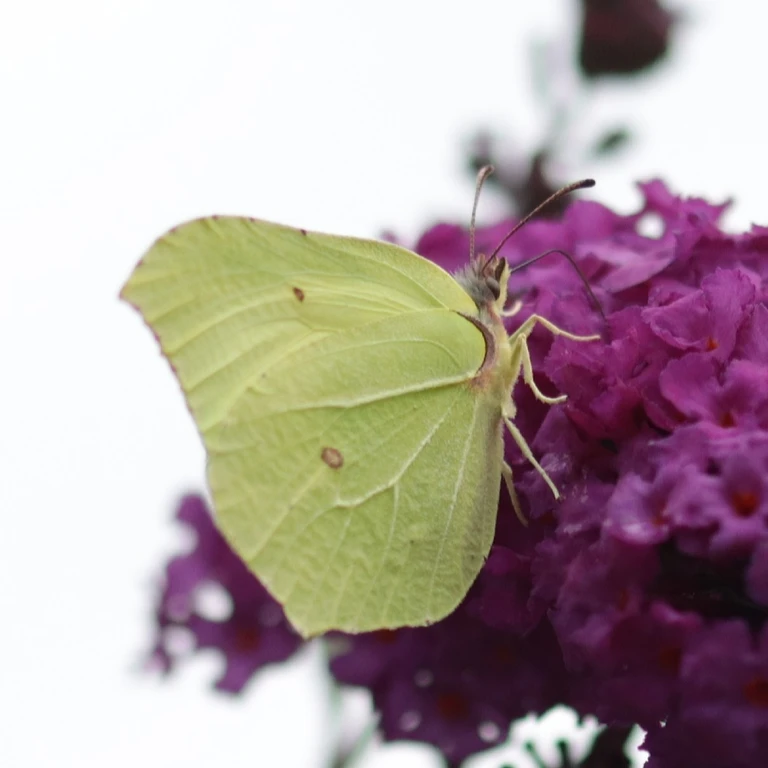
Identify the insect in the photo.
Gonepteryx rhamni
